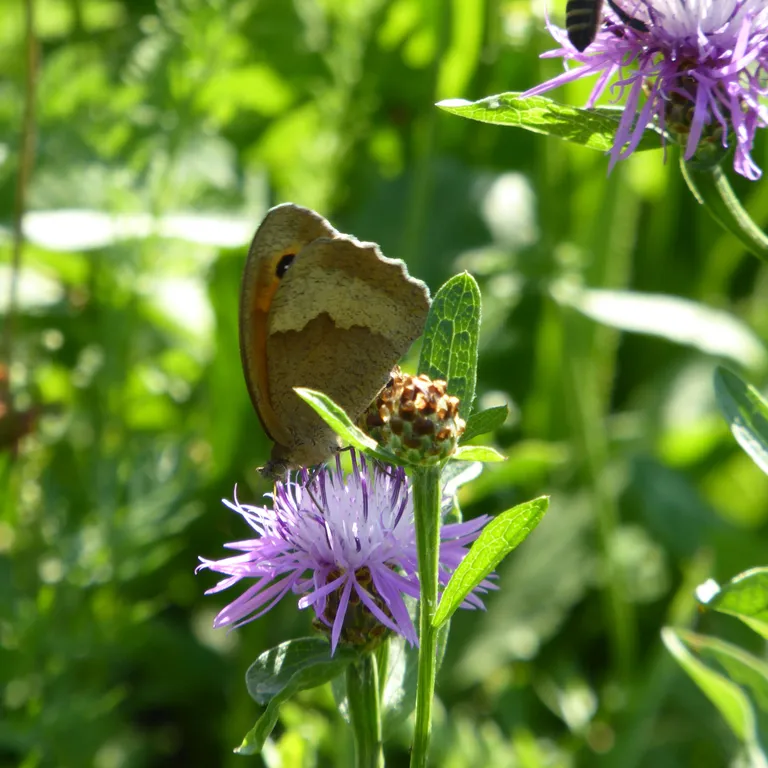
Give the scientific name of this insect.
Maniola jurtina
